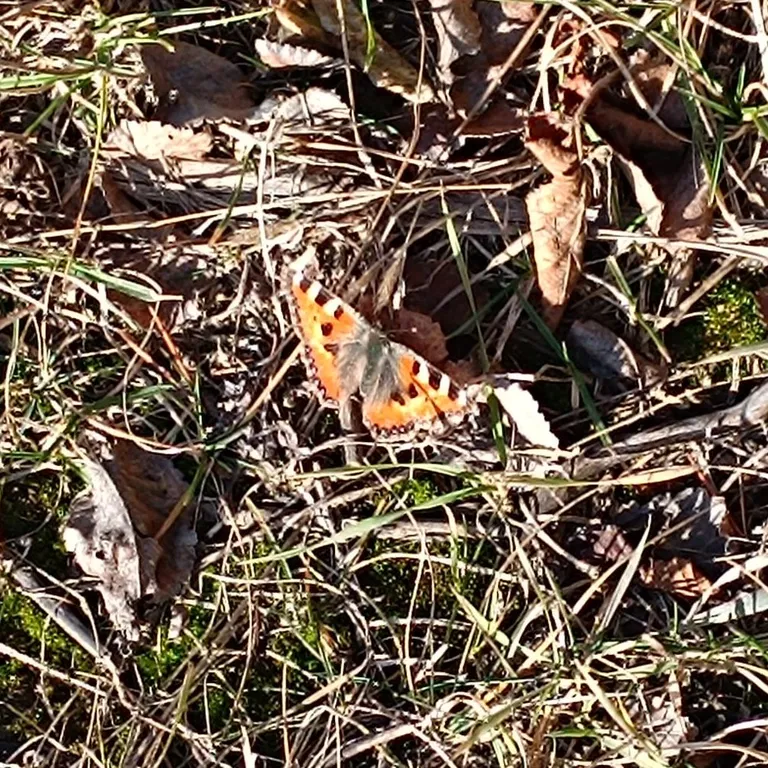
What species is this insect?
Aglais urticae
